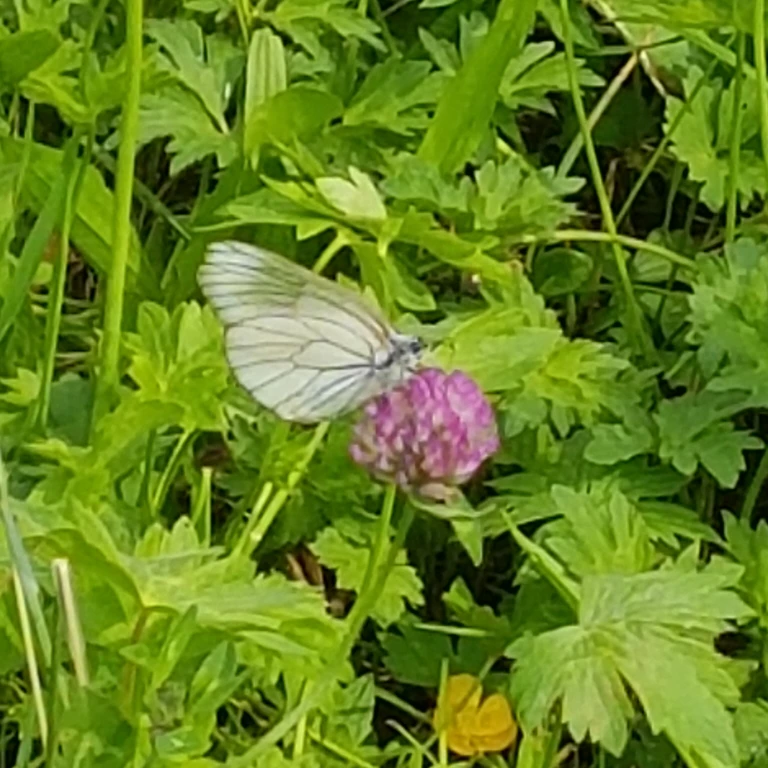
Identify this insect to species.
Aporia crataegi
